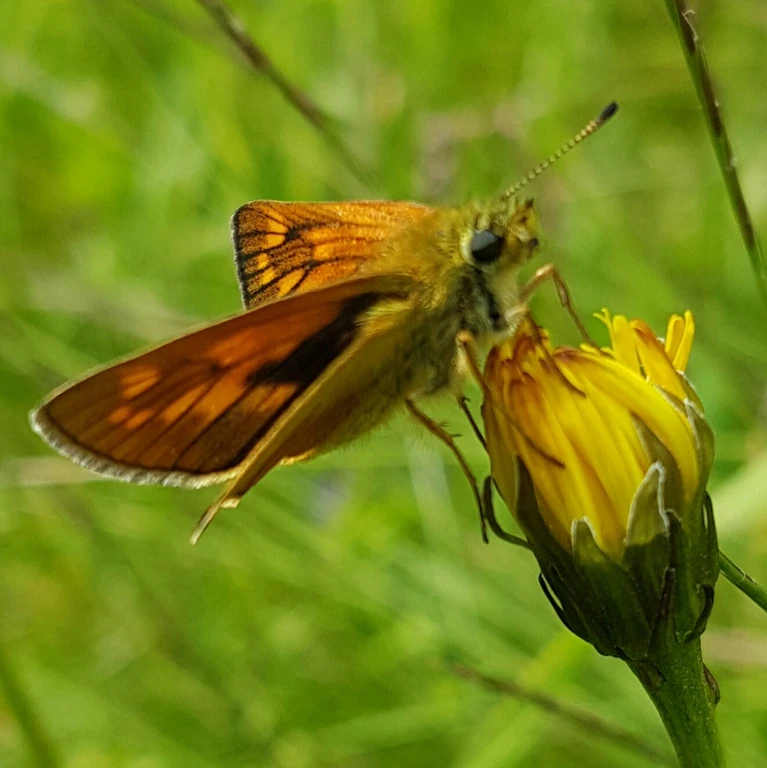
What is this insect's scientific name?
Ochlodes sylvanus (also Ochlodes venata)
